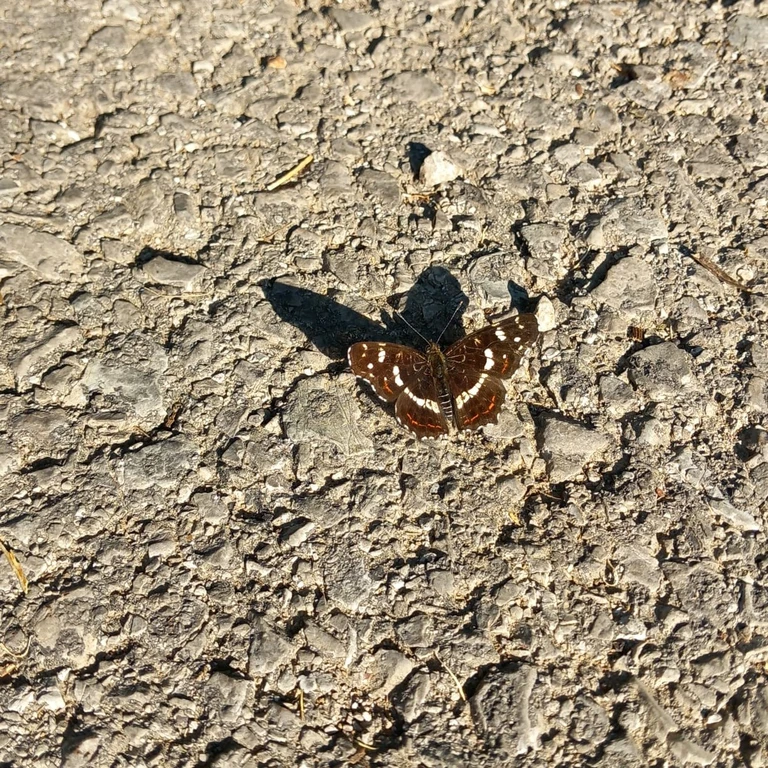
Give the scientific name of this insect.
Araschnia levana
